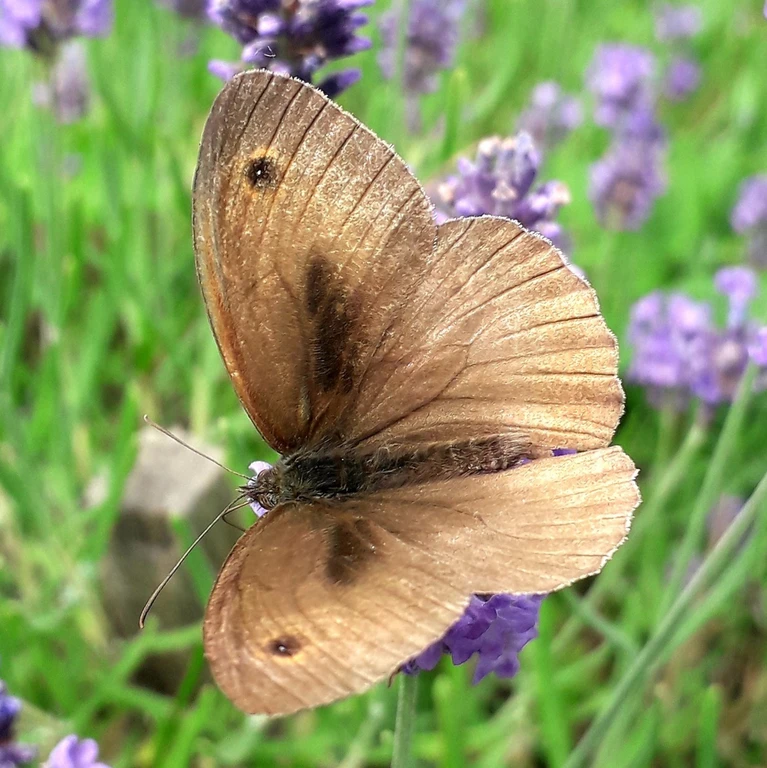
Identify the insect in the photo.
Maniola jurtina
